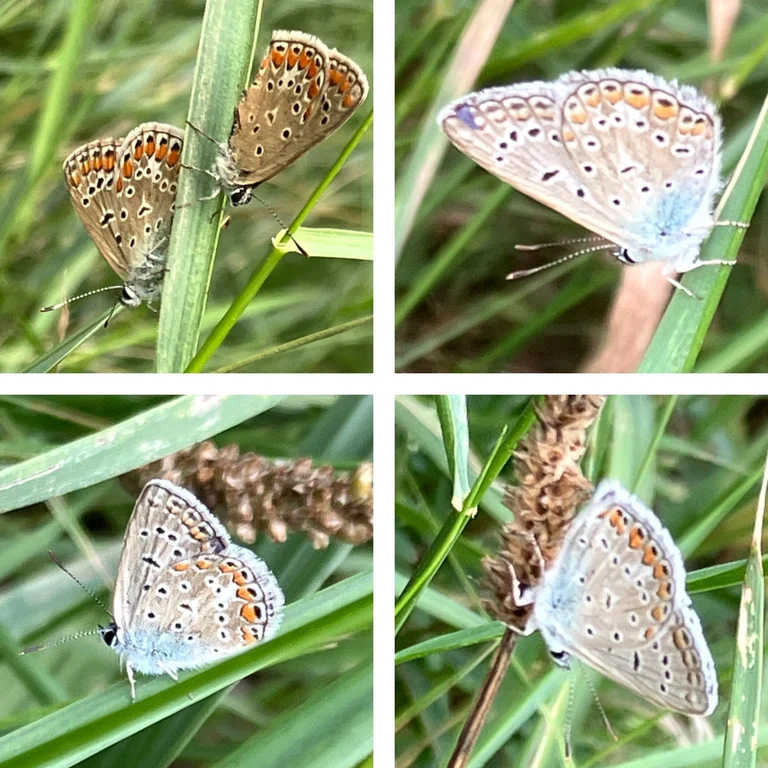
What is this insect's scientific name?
Polyommatus icarus
